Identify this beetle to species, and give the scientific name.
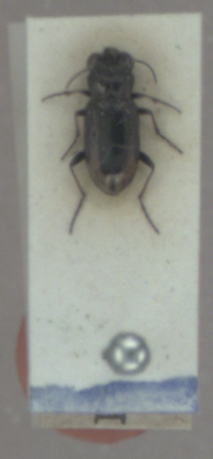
Notiophilus biguttatus
